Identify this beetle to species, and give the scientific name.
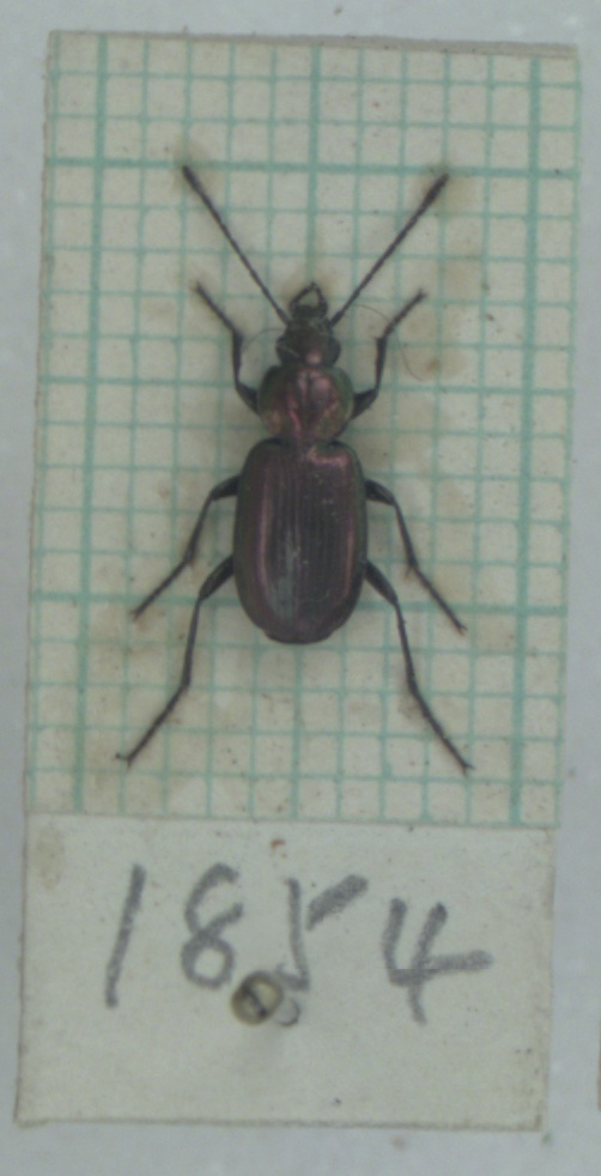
Agonum ericeti
